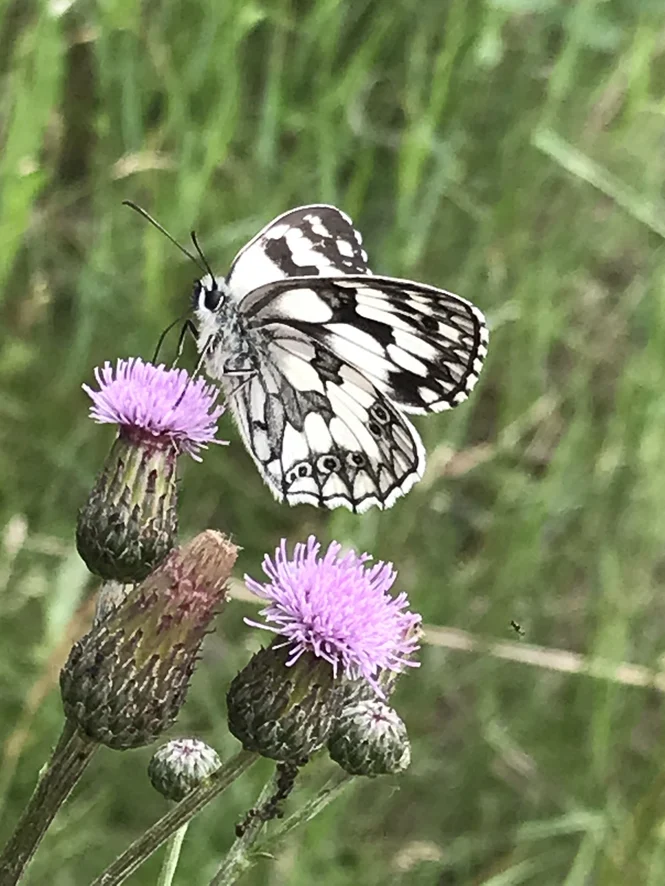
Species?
Melanargia galathea
